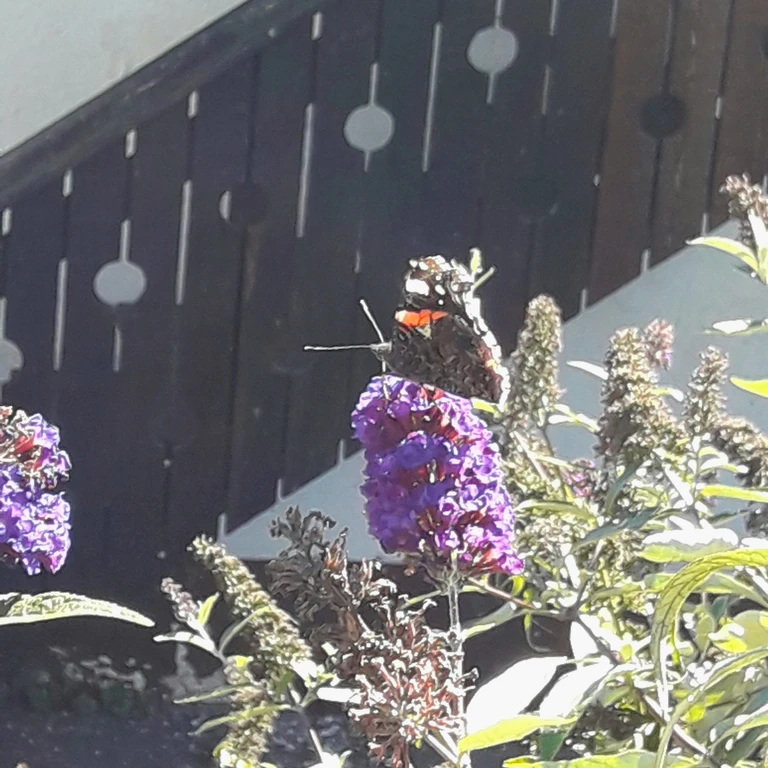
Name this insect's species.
Vanessa atalanta
